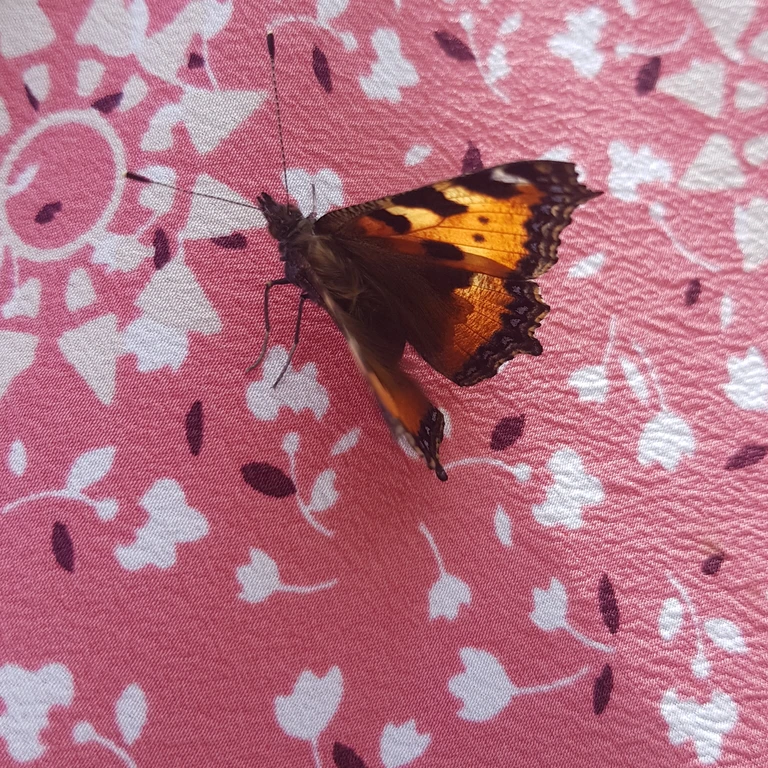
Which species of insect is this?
Aglais urticae
